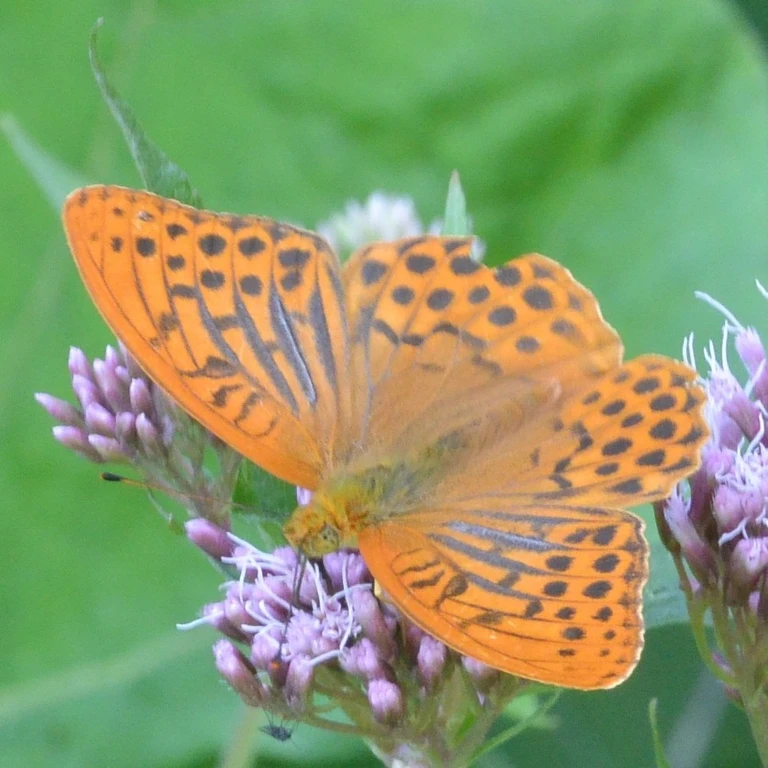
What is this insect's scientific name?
Argynnis paphia
